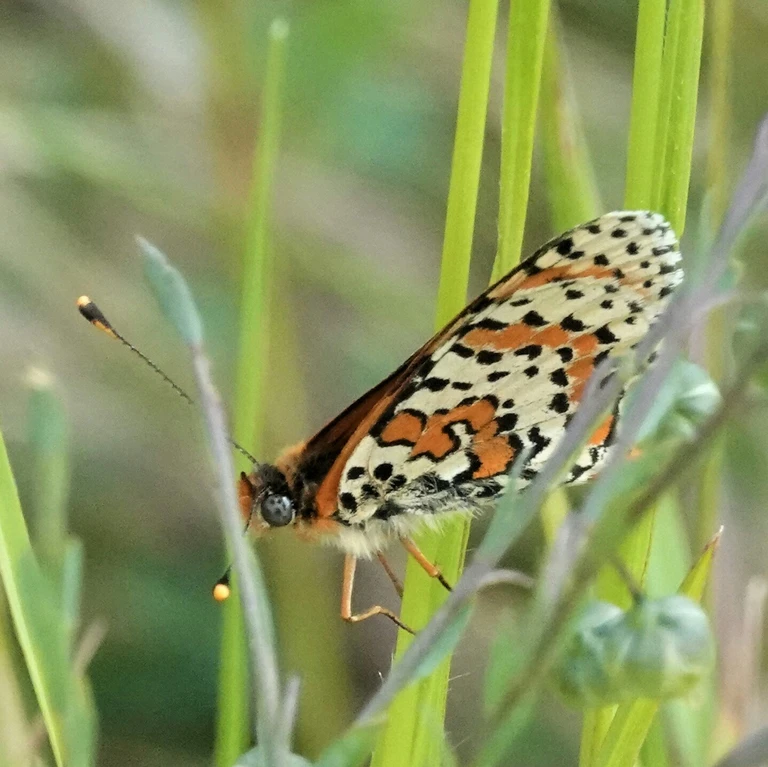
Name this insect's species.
Melitaea didyma
